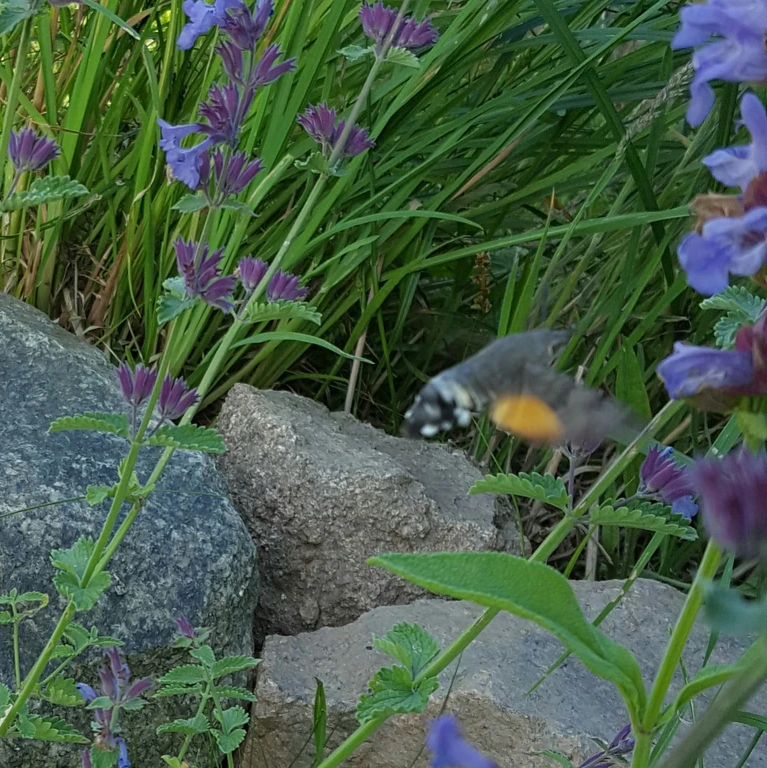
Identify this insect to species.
Macroglossum stellatarum
